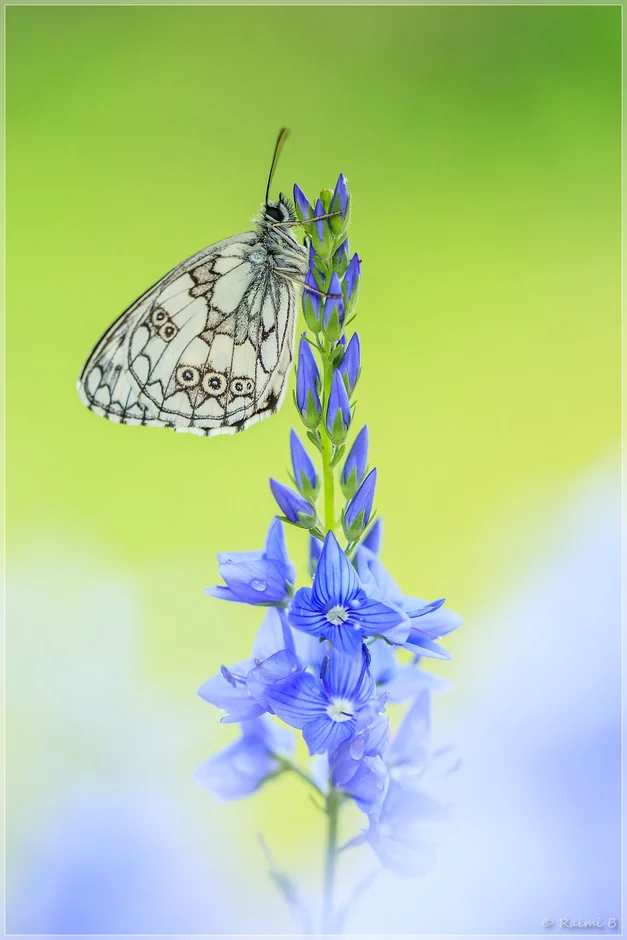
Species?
Melanargia galathea
